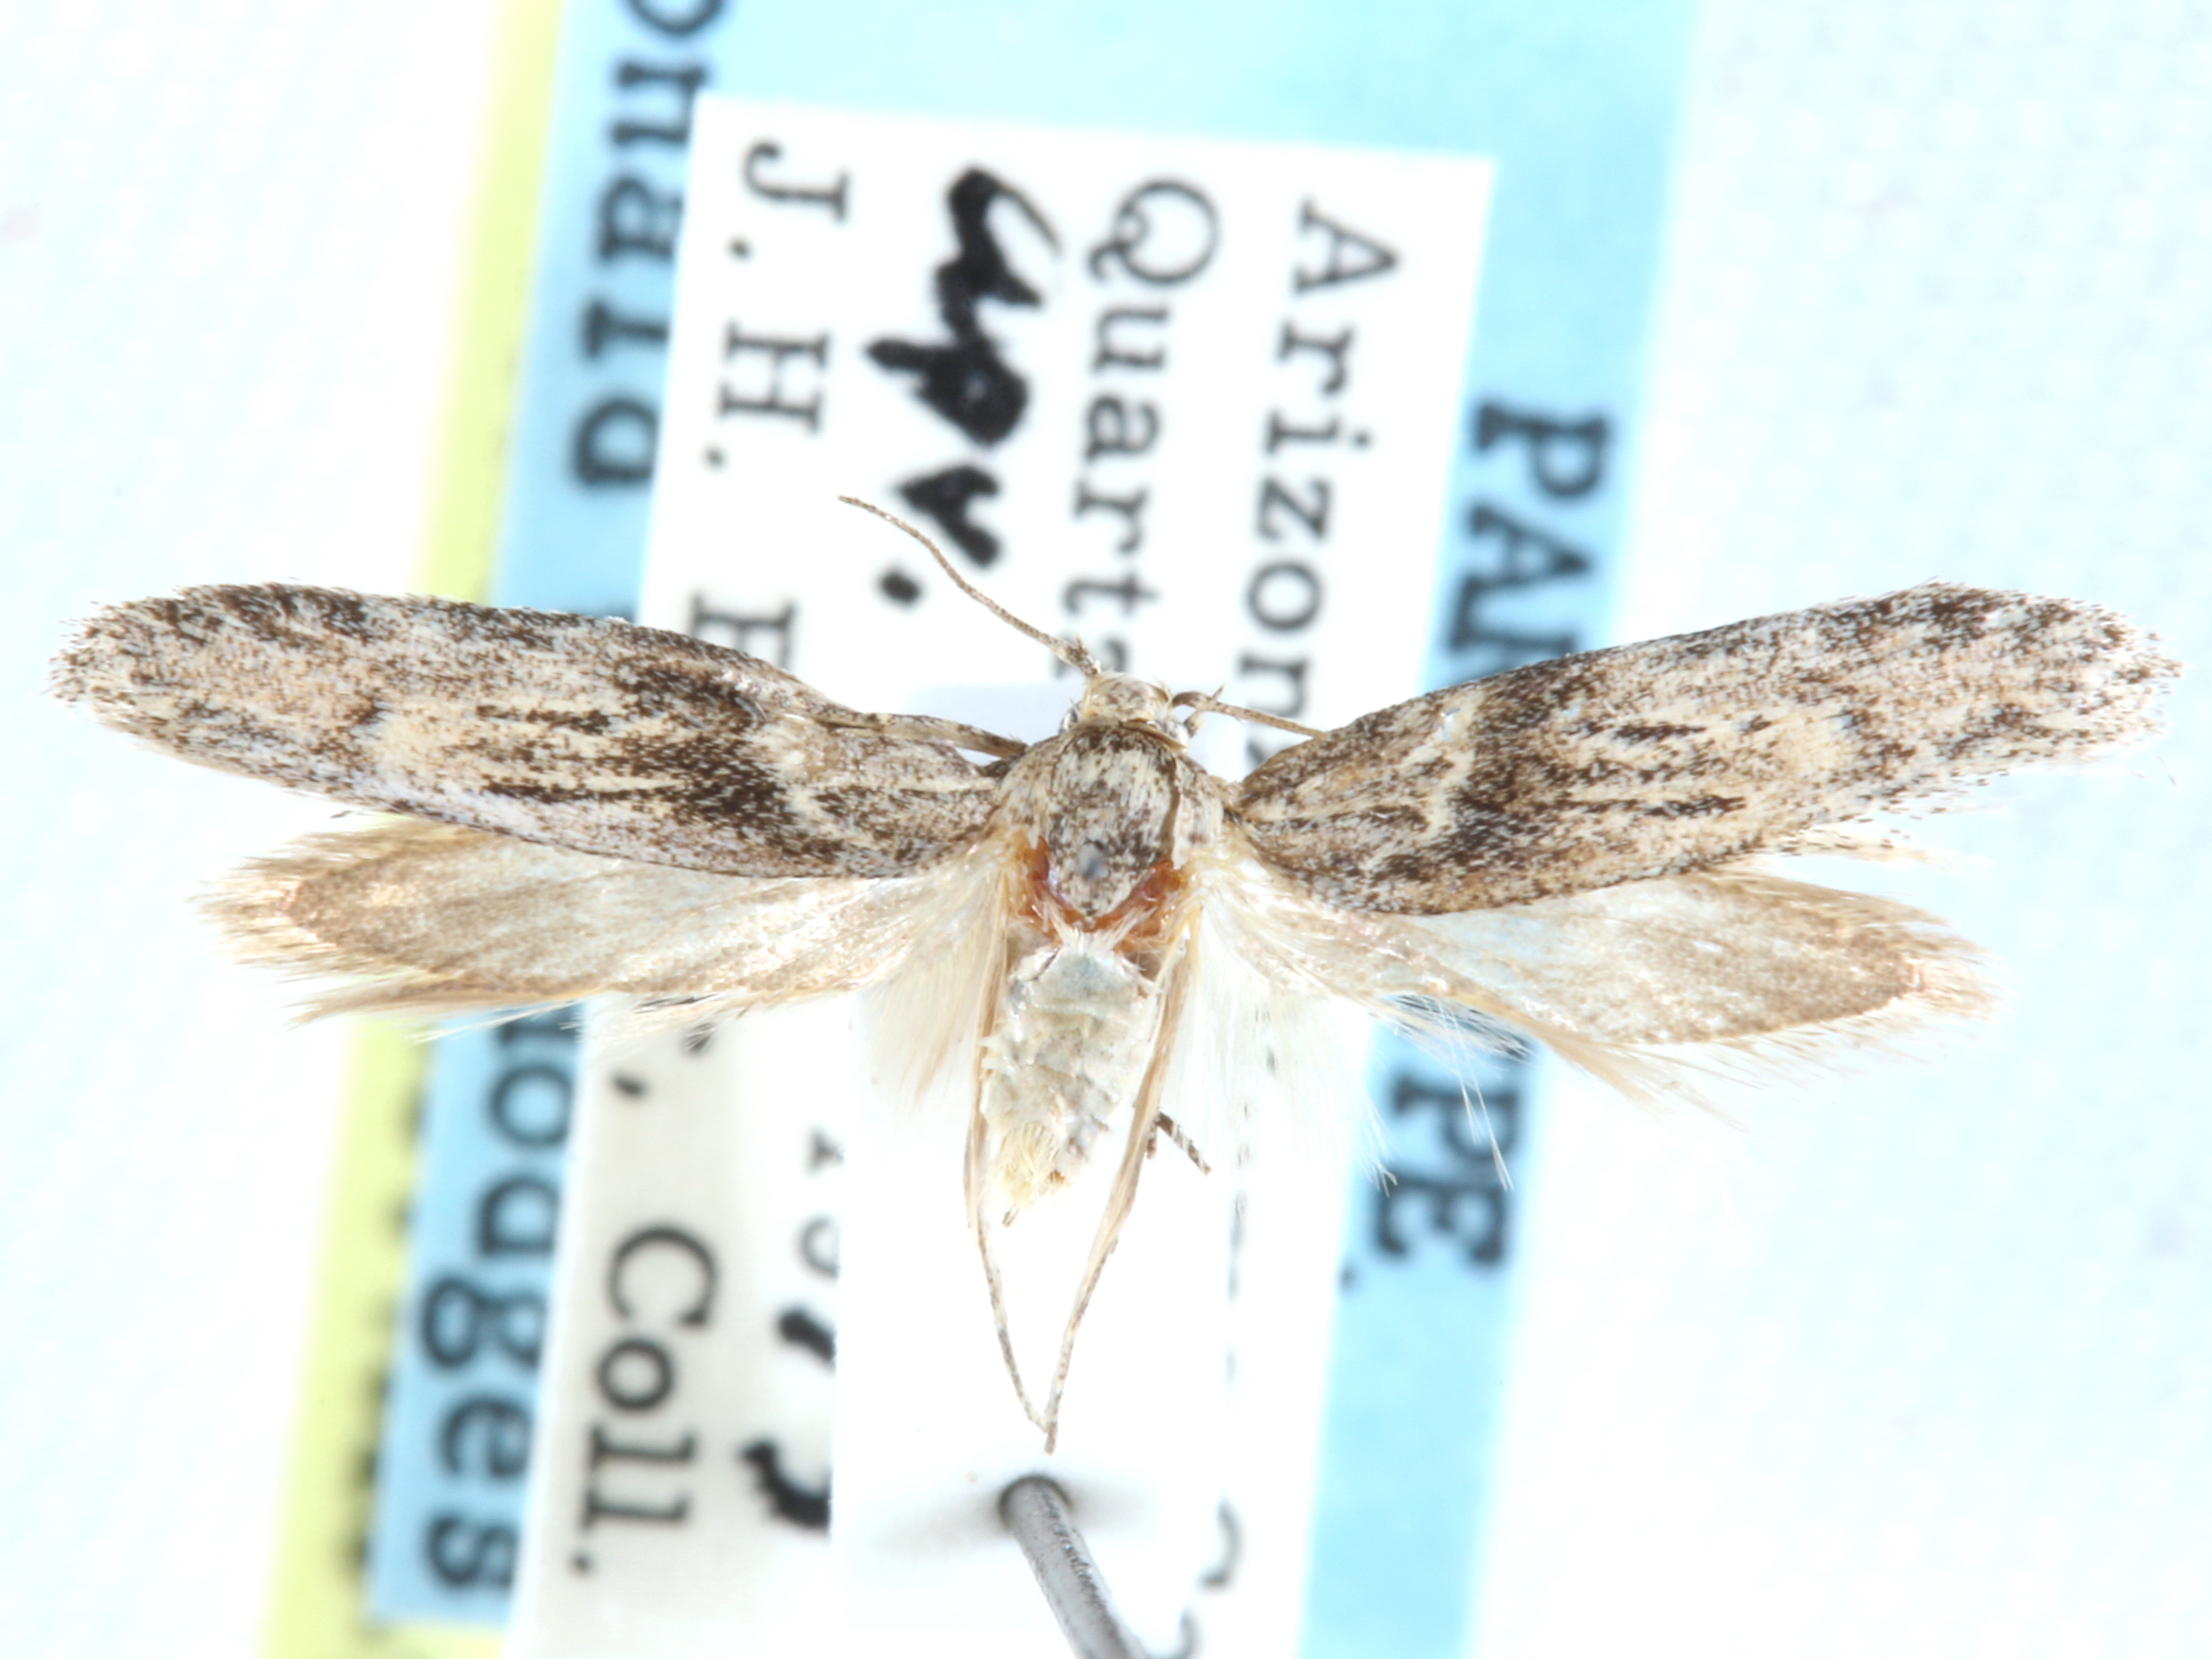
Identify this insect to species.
Anoncia venis
